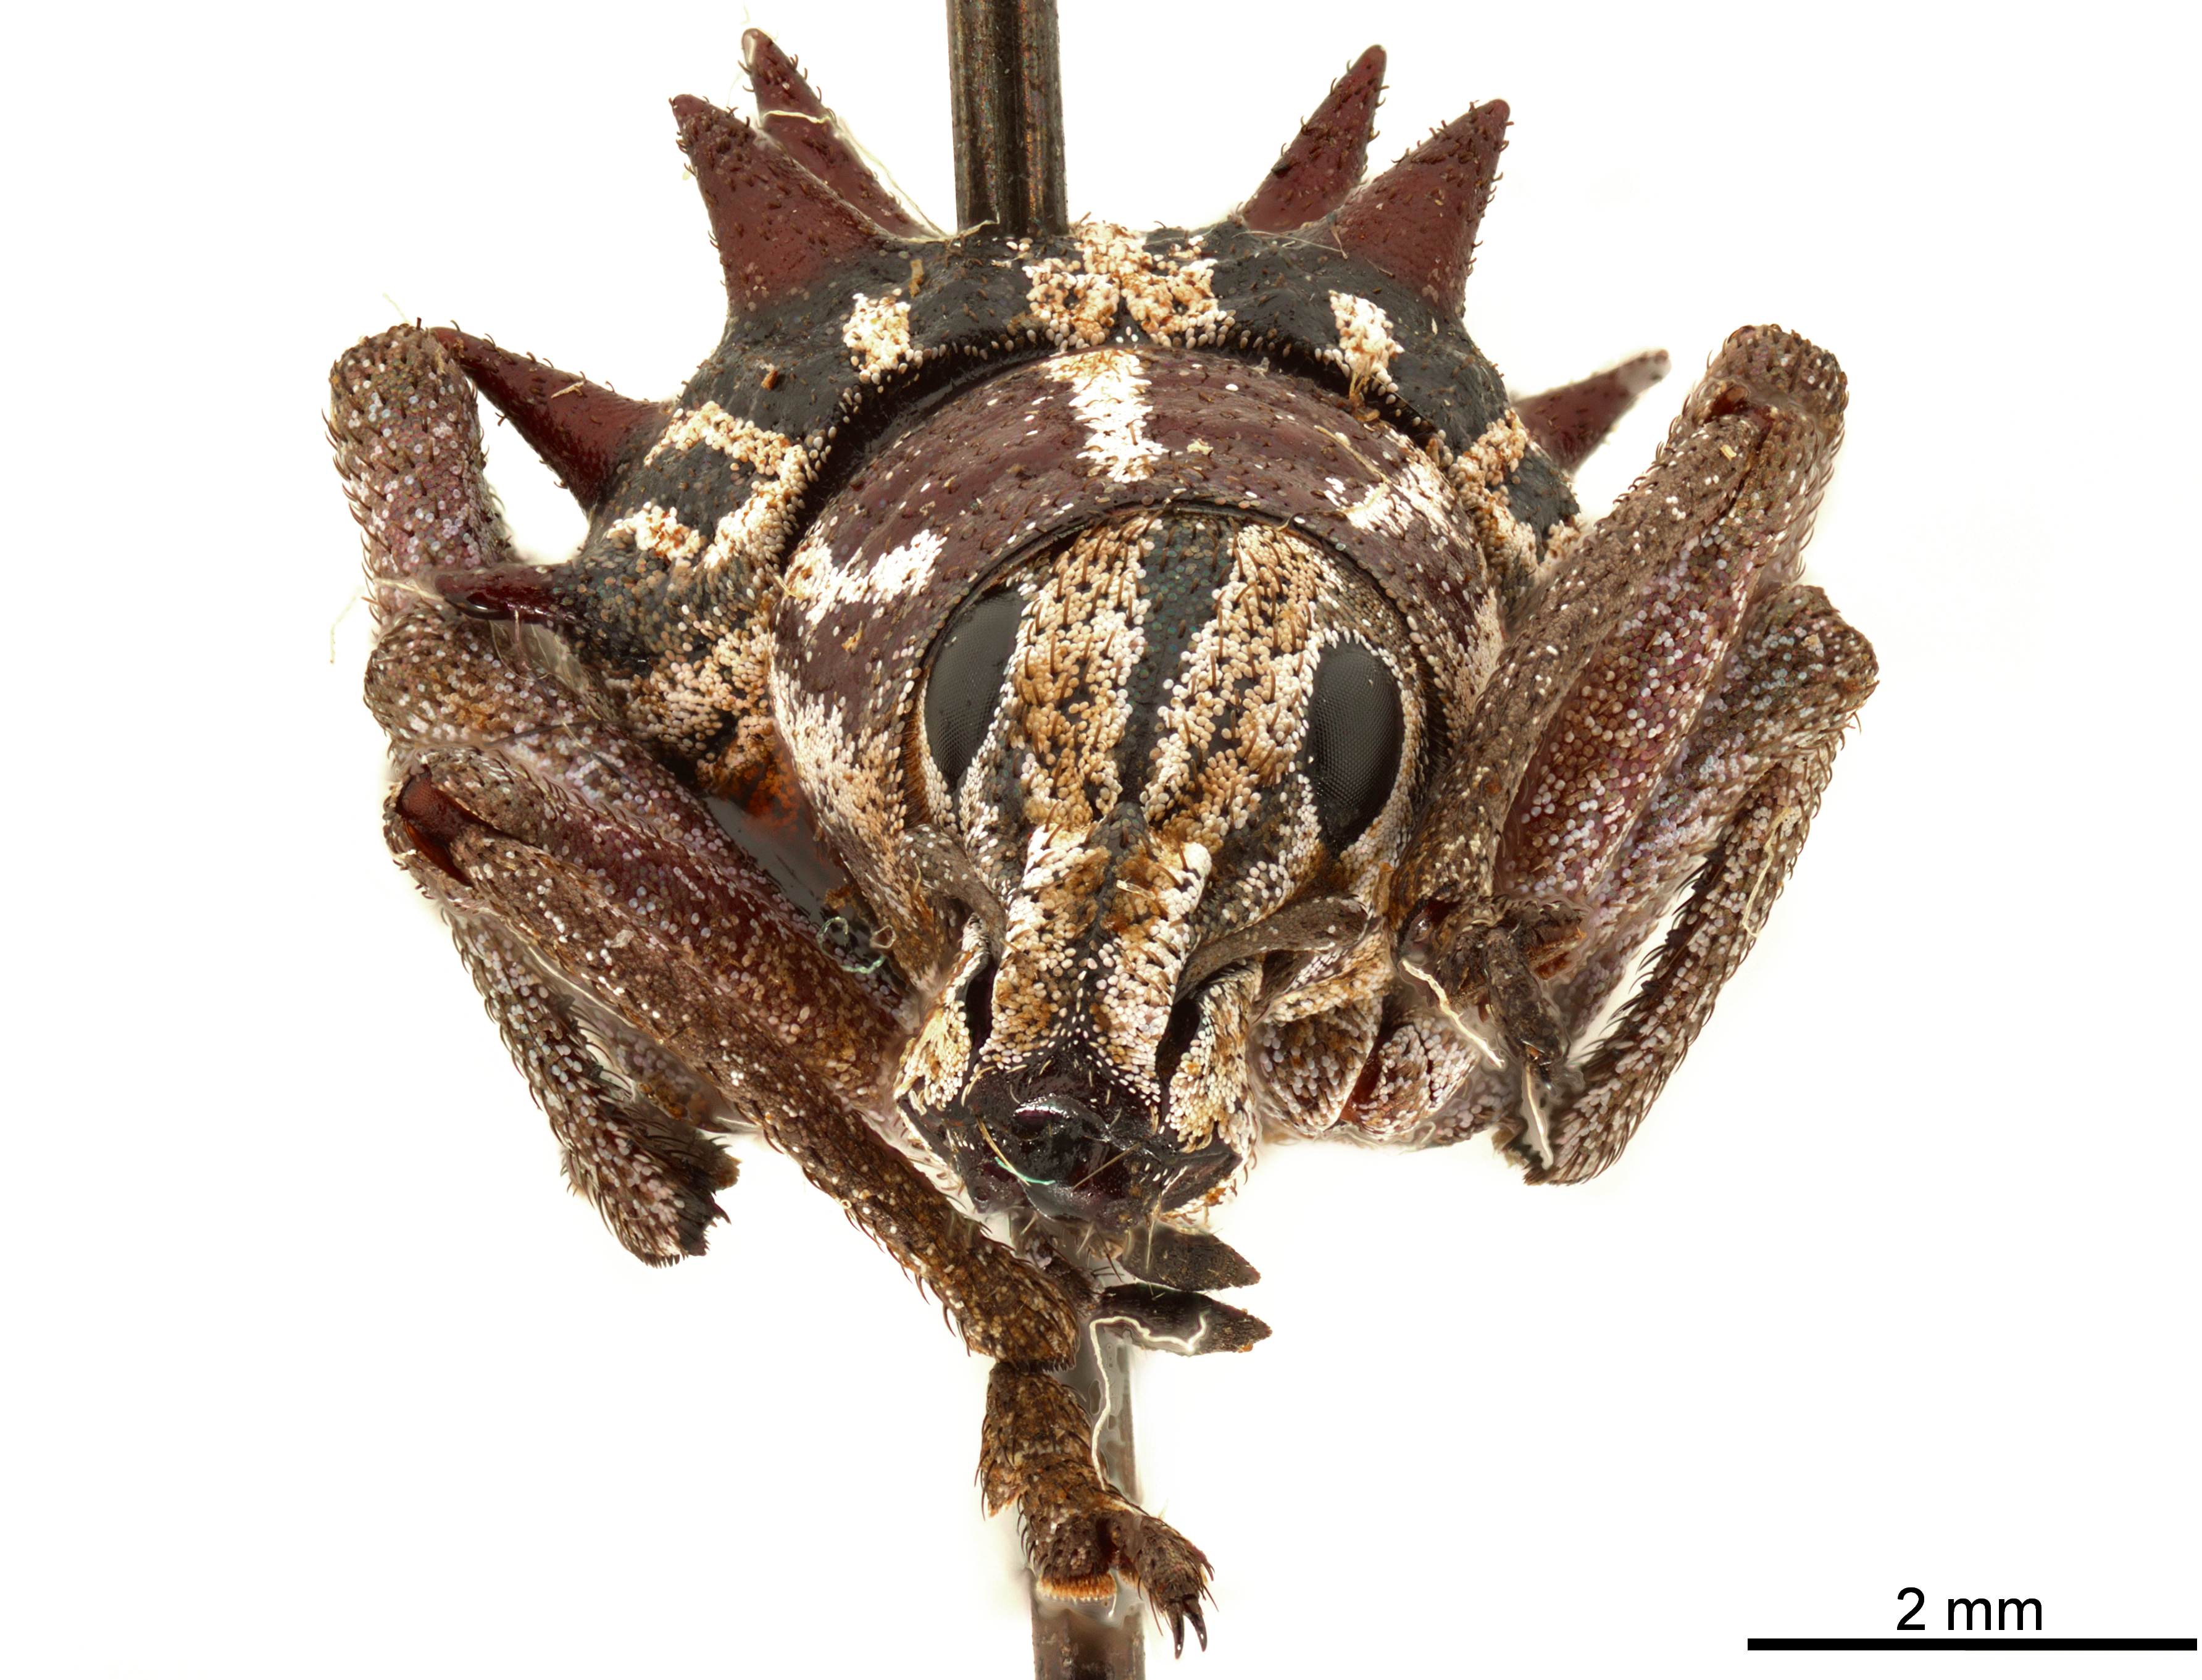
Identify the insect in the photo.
Catasarcus murex
